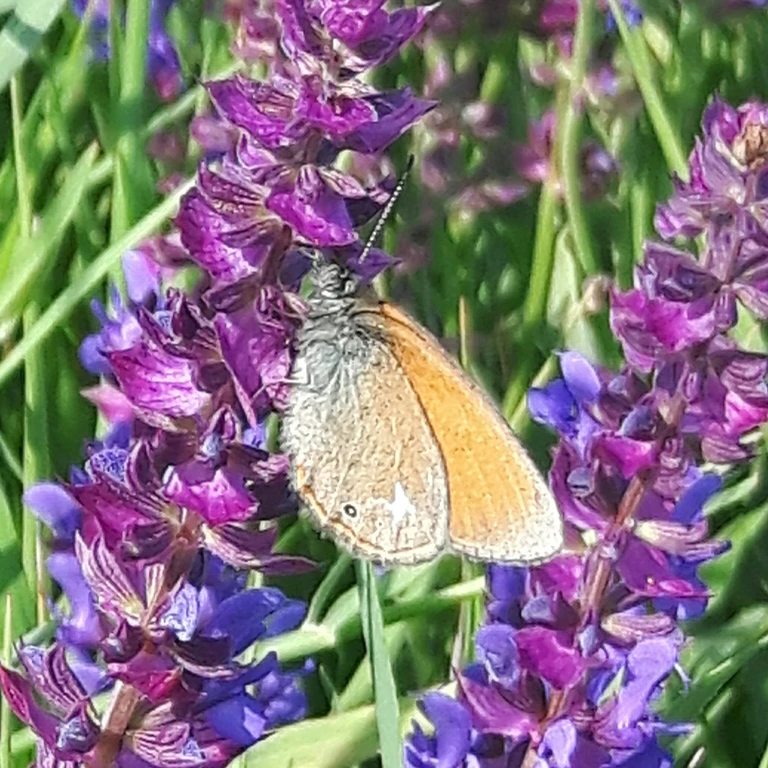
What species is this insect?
Coenonympha glycerion (also Coenonympha iphis)
